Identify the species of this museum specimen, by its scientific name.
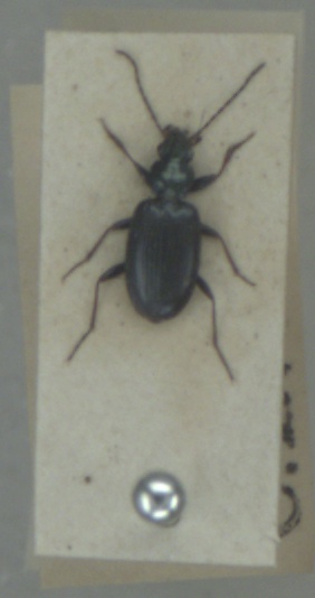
Bembidion atrocaeruleum
